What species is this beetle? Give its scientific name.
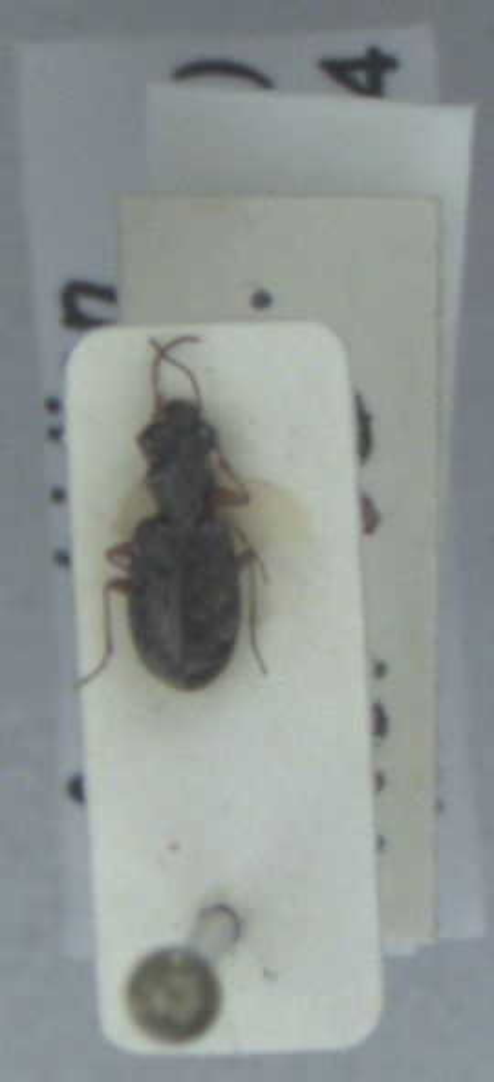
Asaphidion curtum
